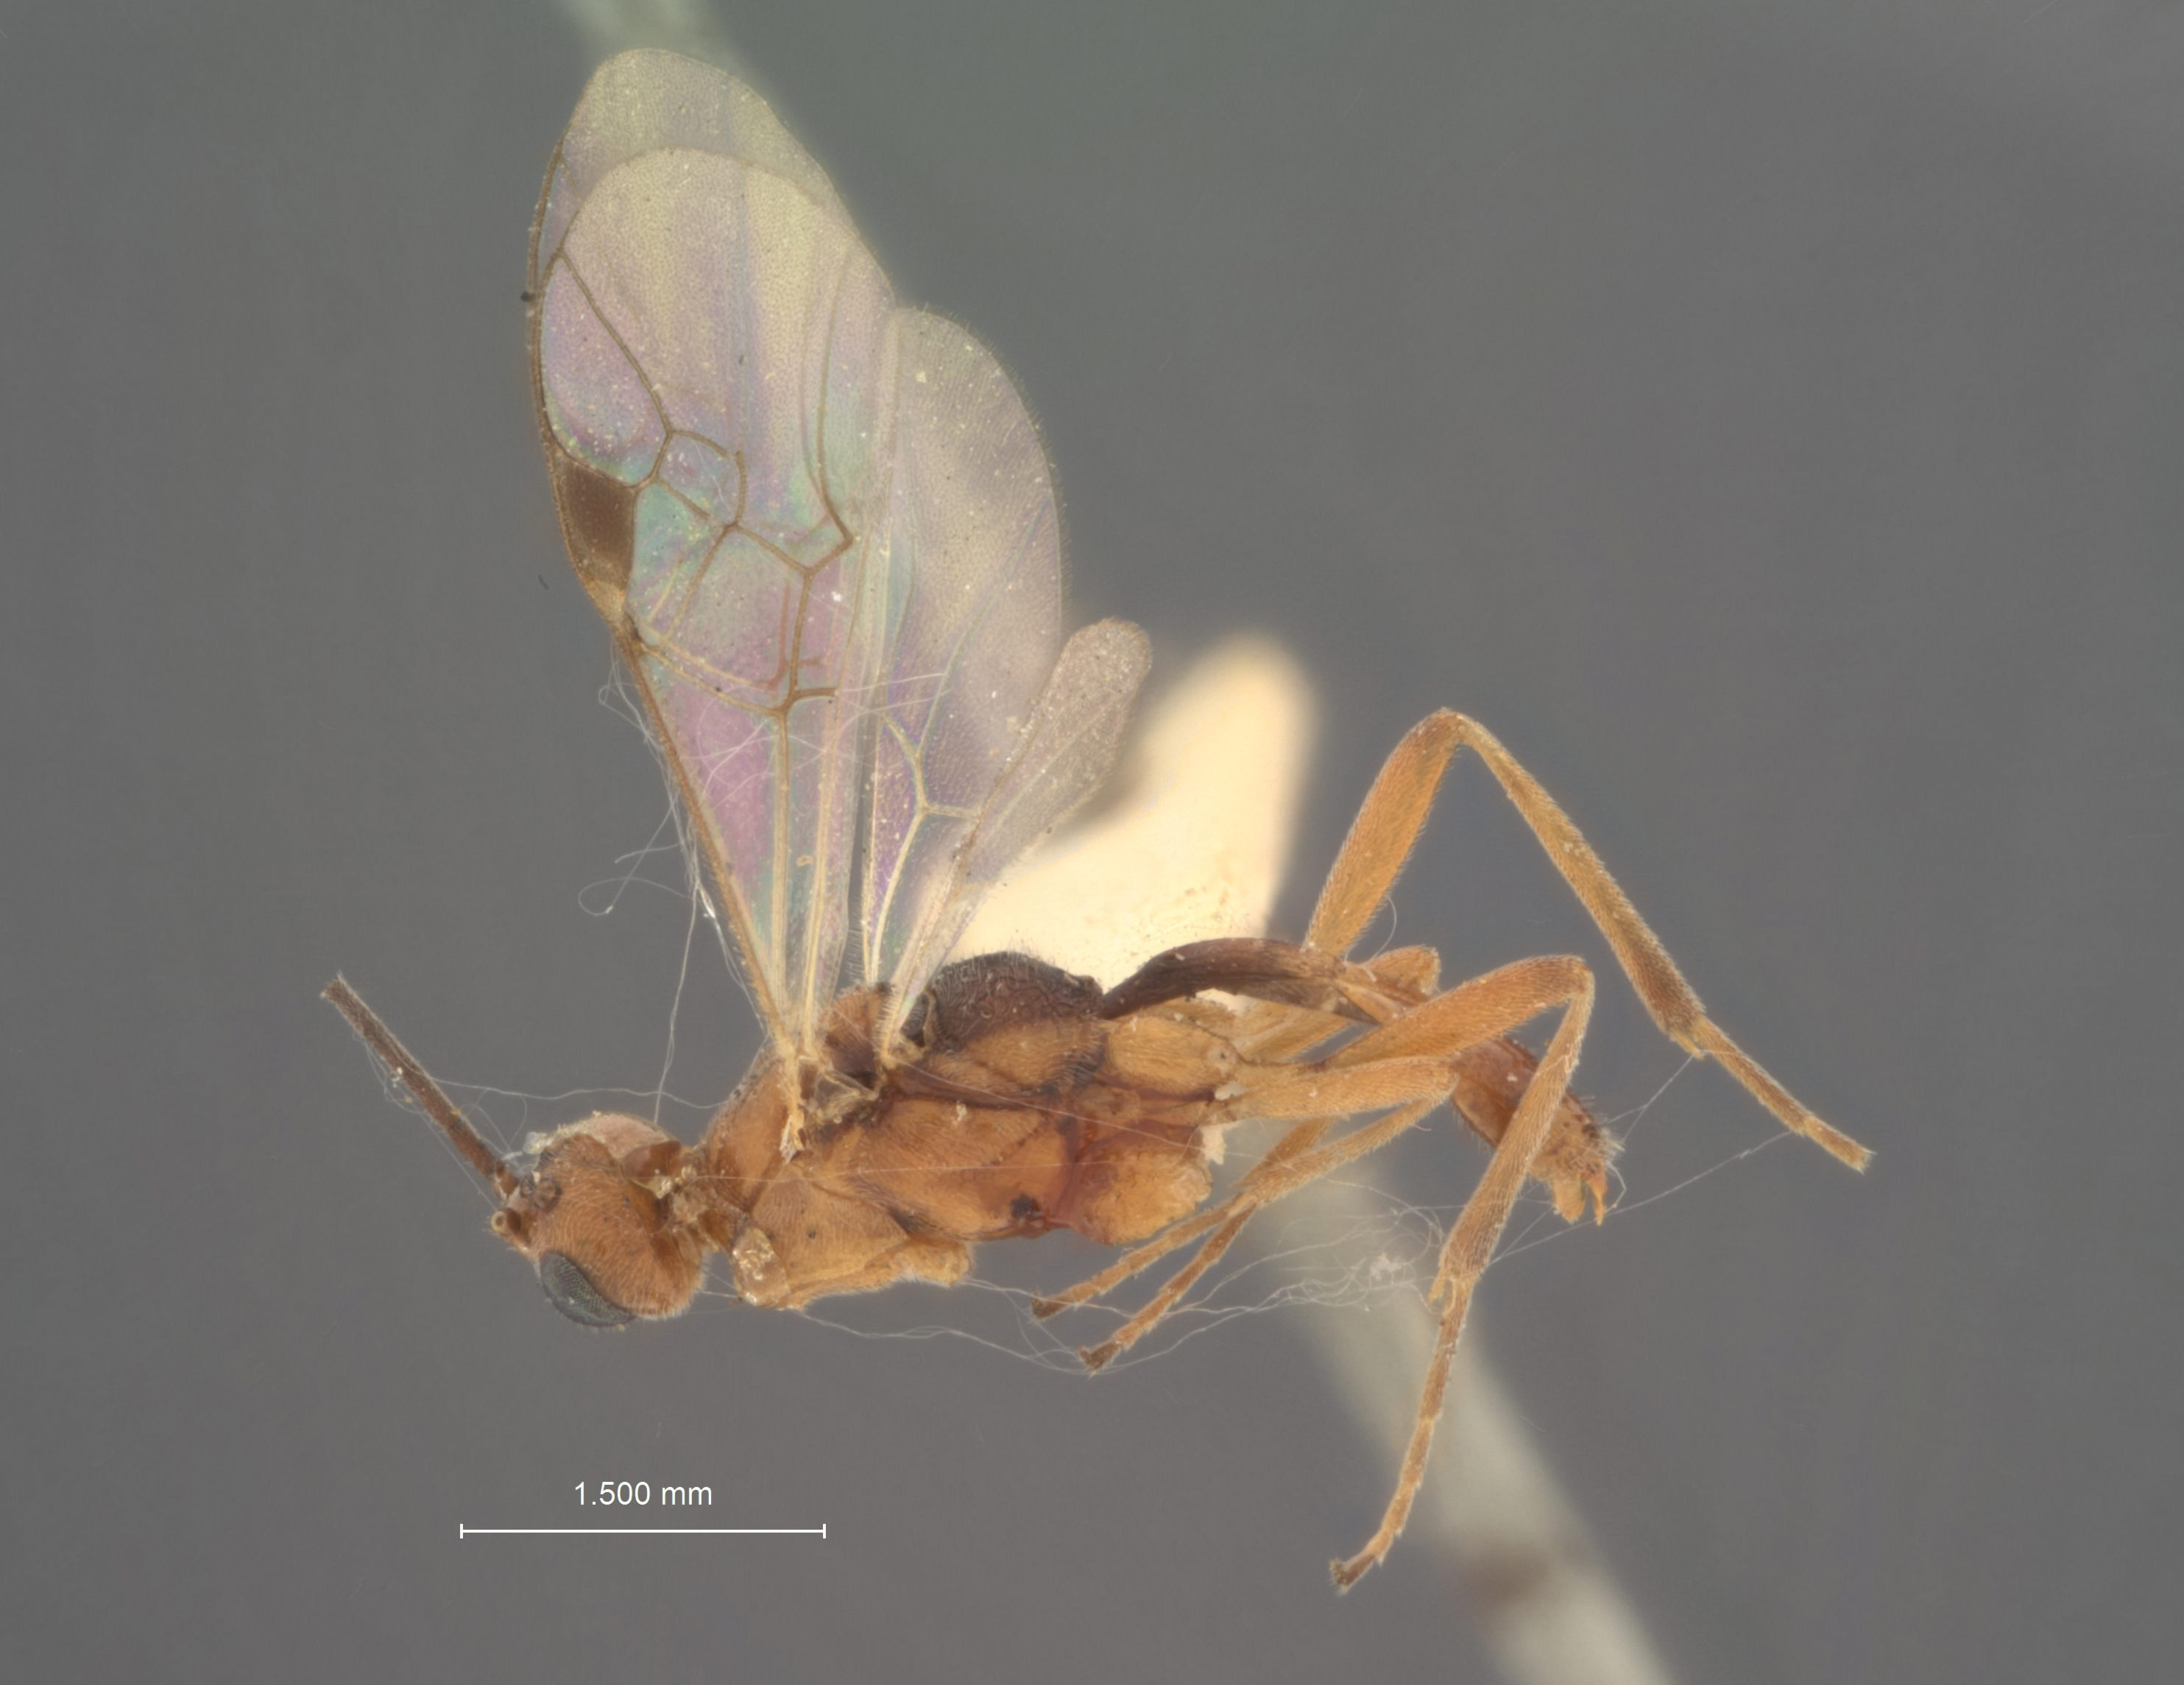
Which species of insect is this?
Meteorus loxostegei
